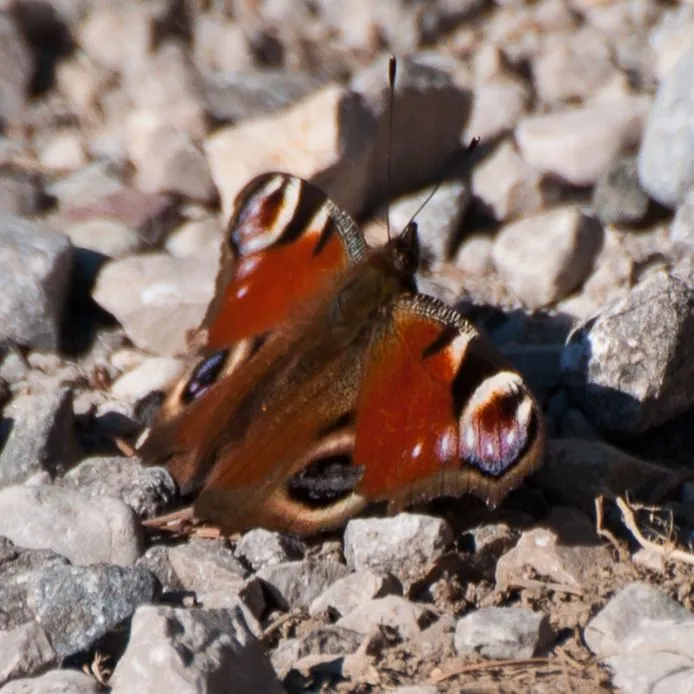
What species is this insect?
Aglais io
